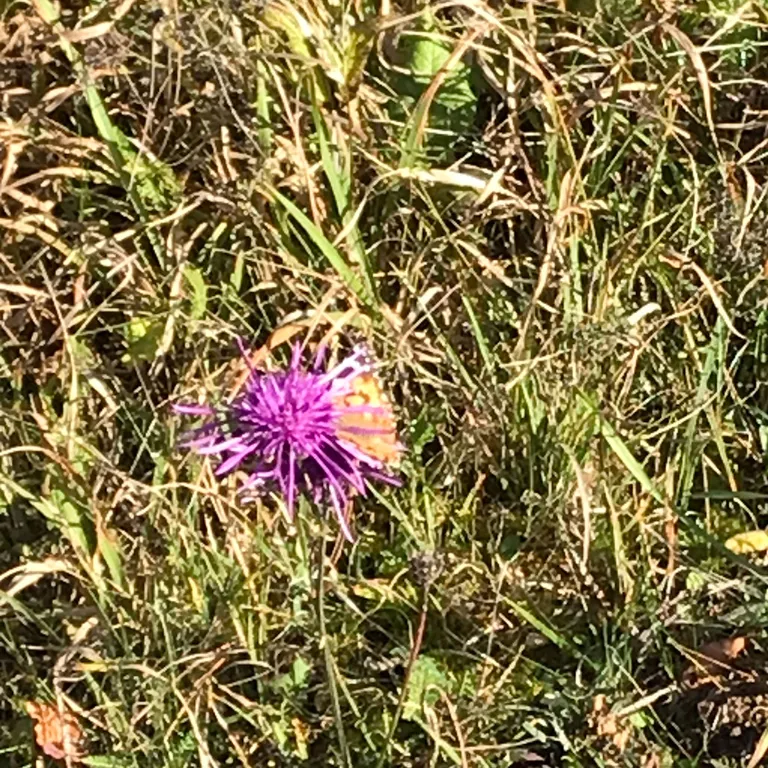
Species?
Vanessa cardui
